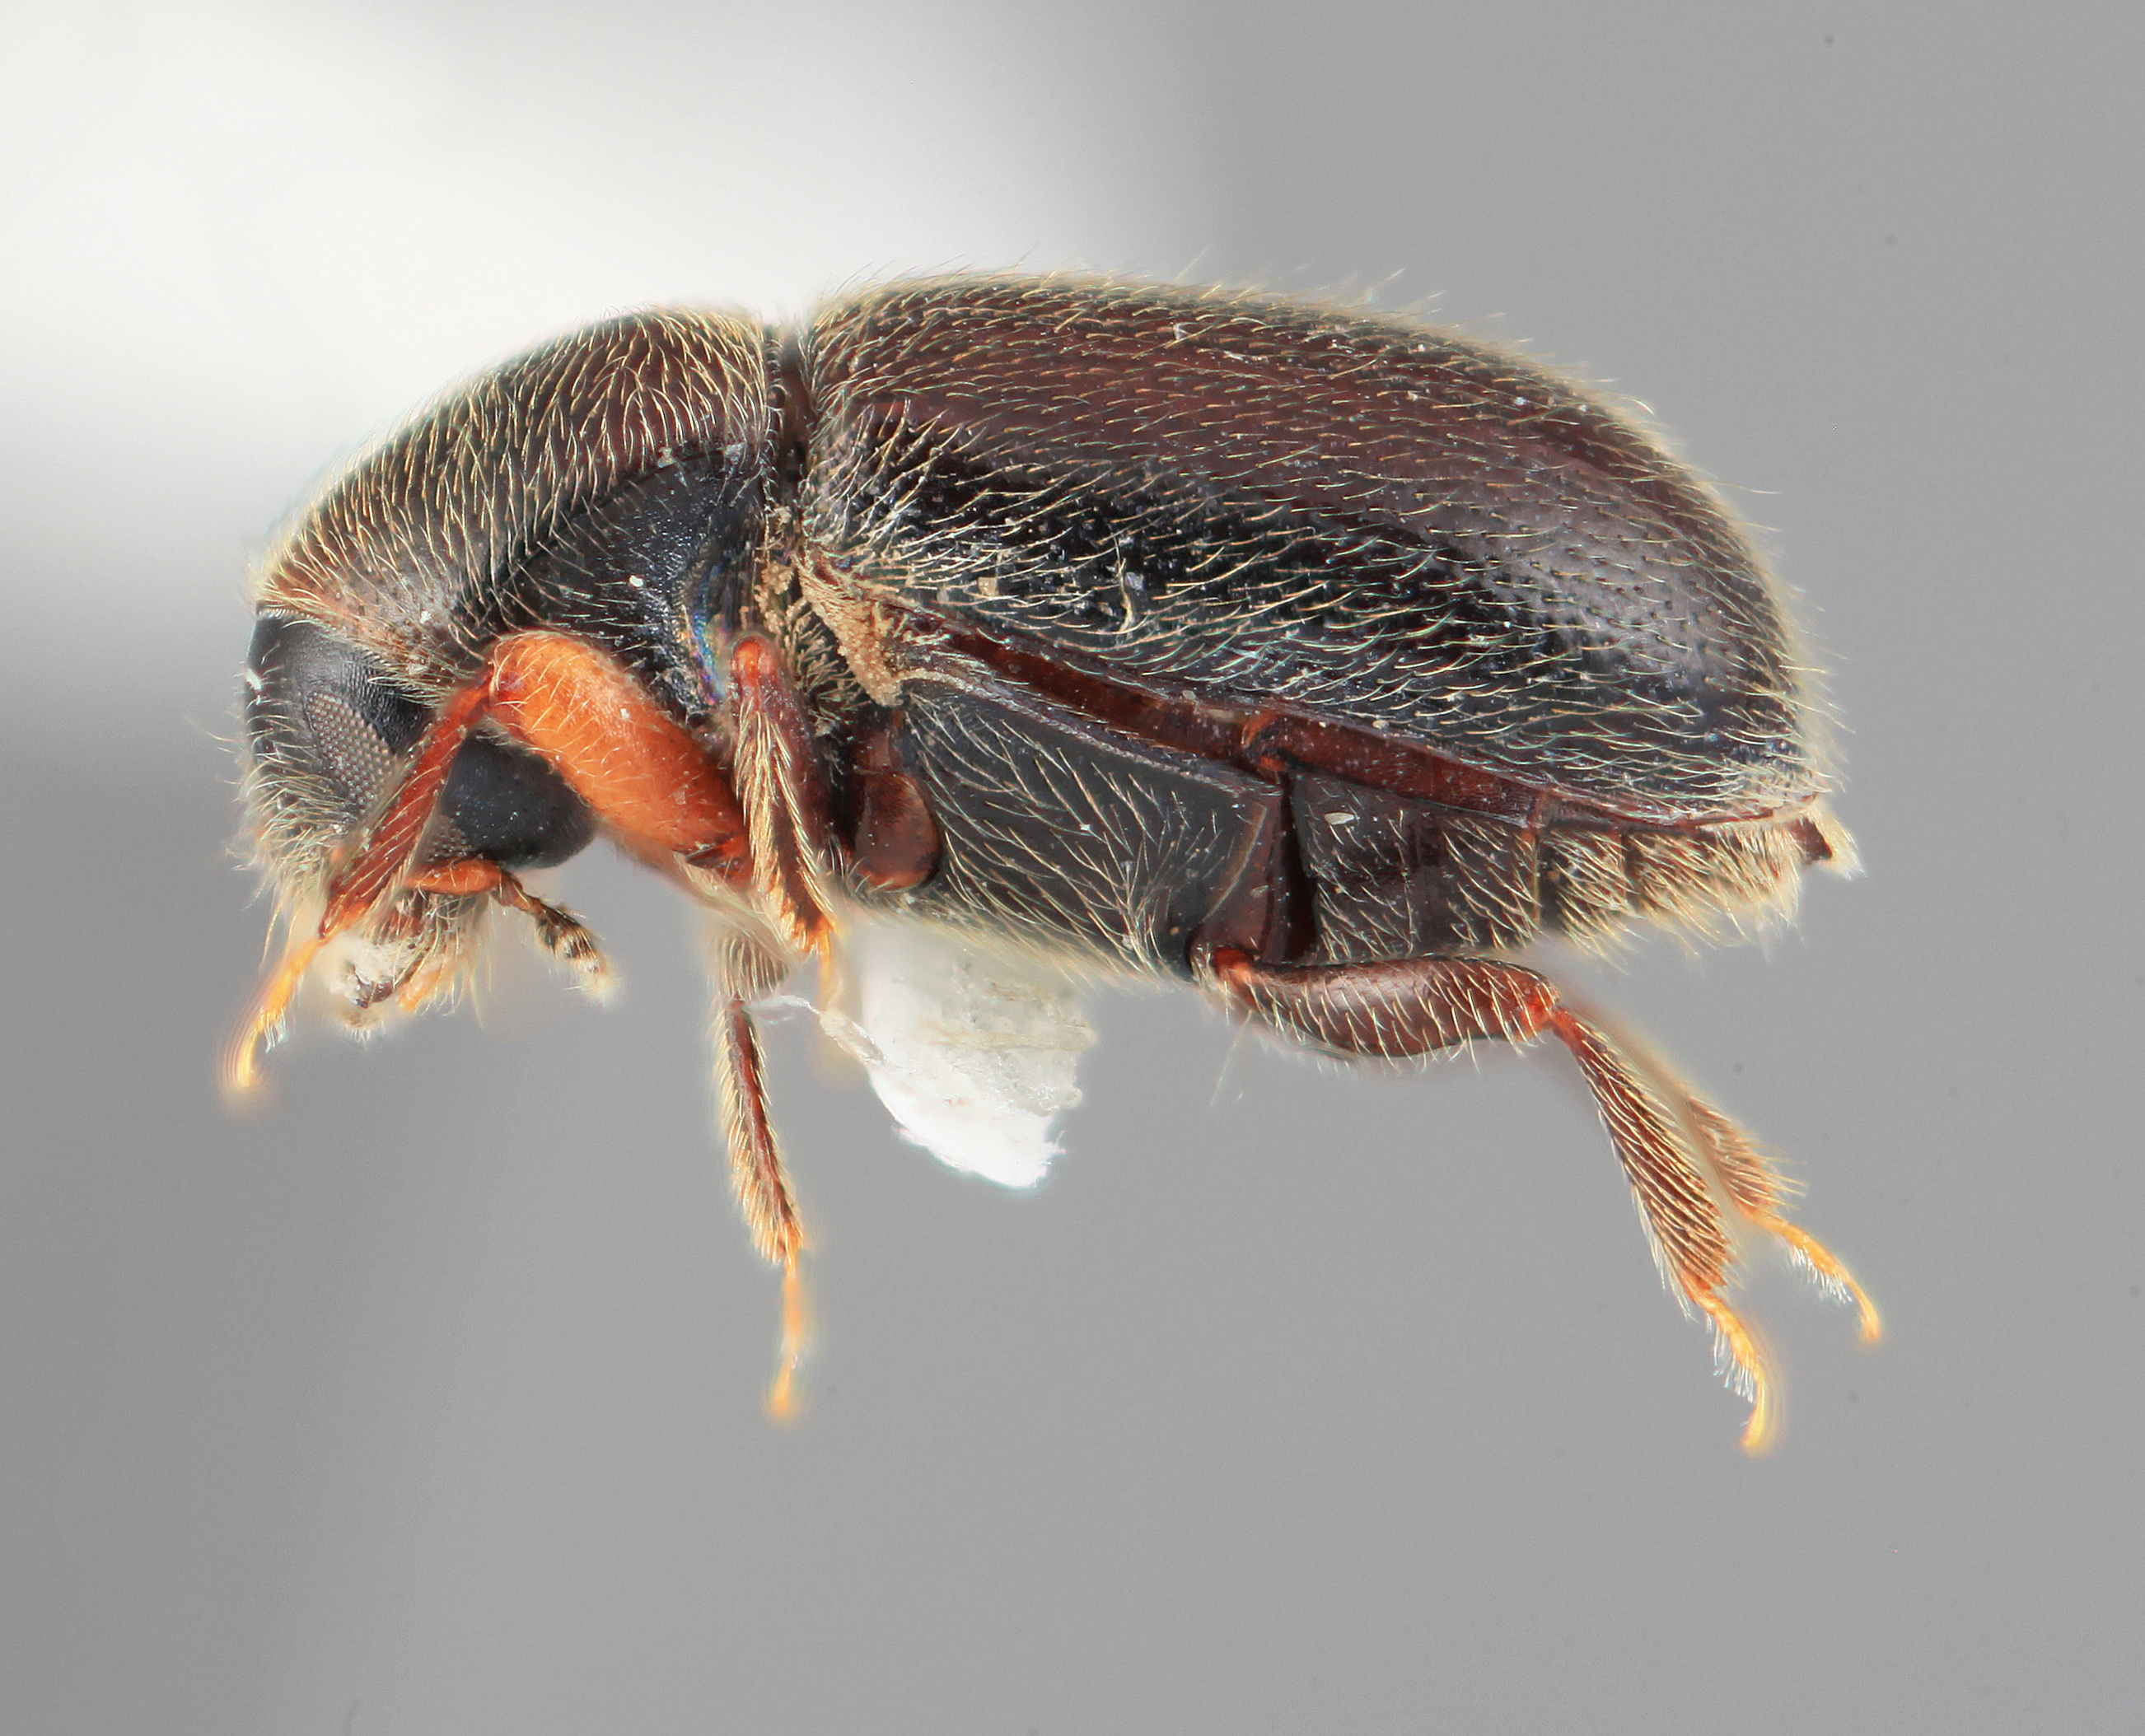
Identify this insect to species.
Scolytodes crinalis
